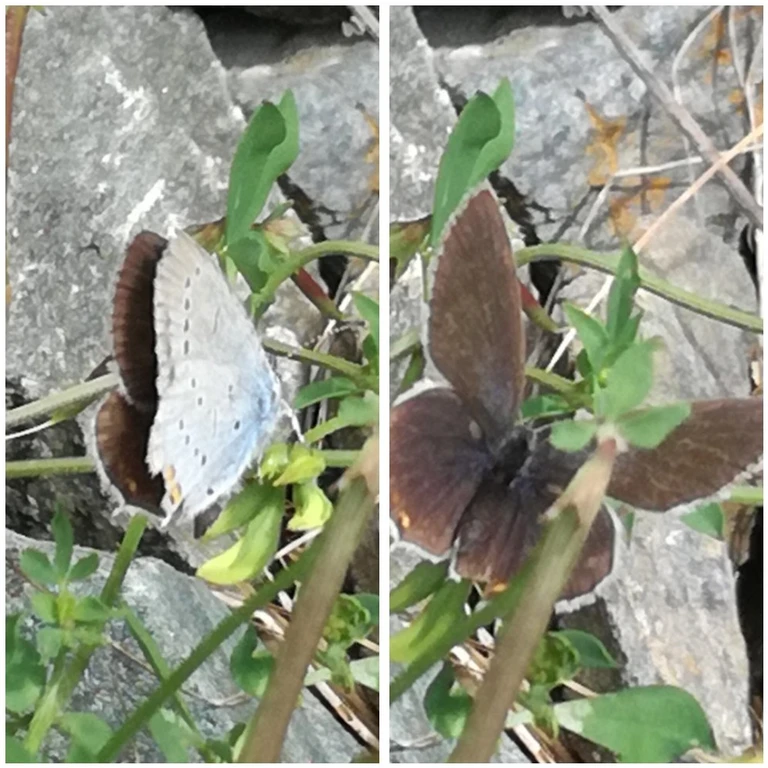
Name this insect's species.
Cupido argiades (also Elkalyce argiades)
